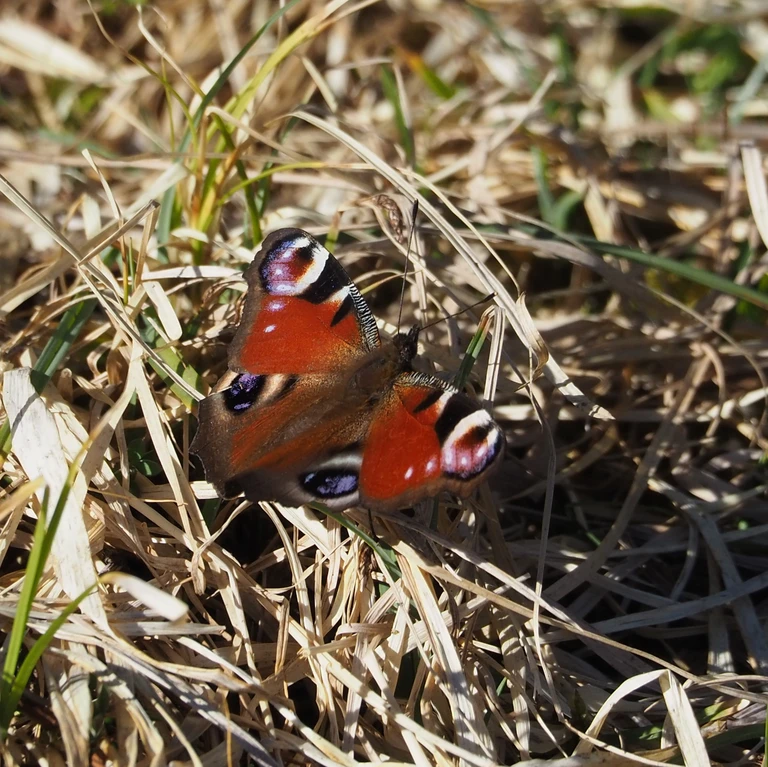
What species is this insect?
Aglais io
